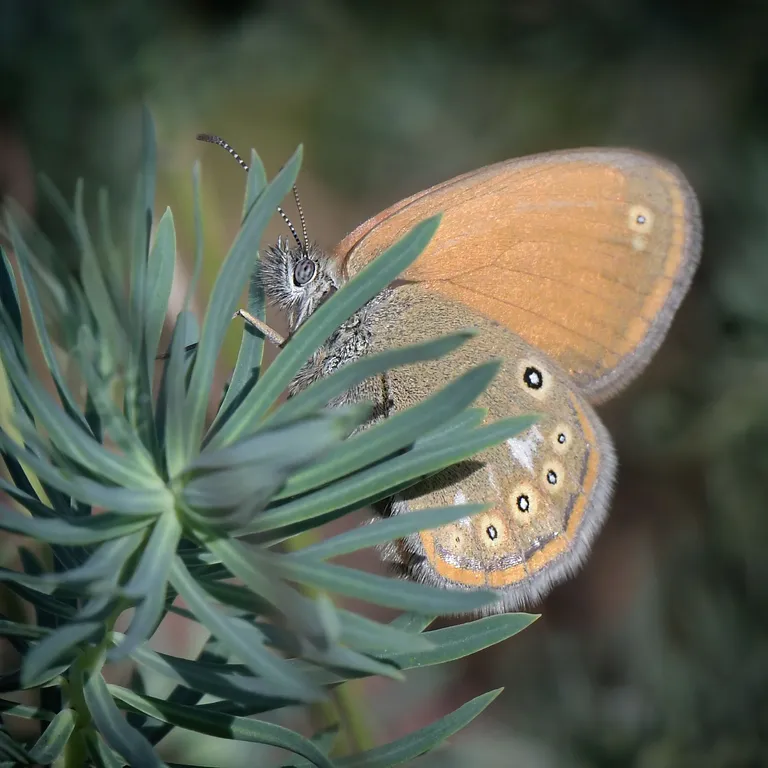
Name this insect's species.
Coenonympha glycerion (also Coenonympha iphis)
